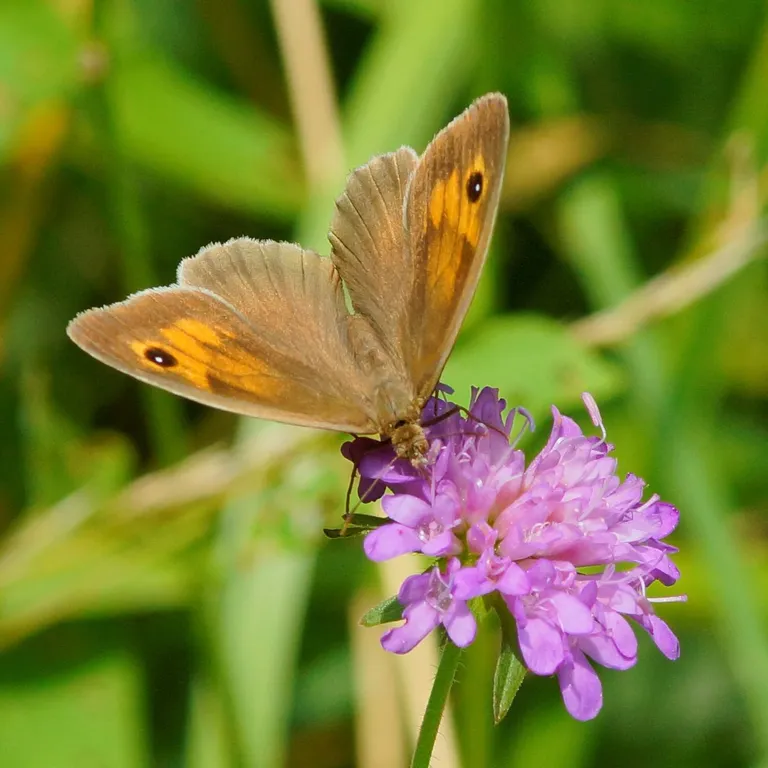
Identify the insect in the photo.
Maniola jurtina
